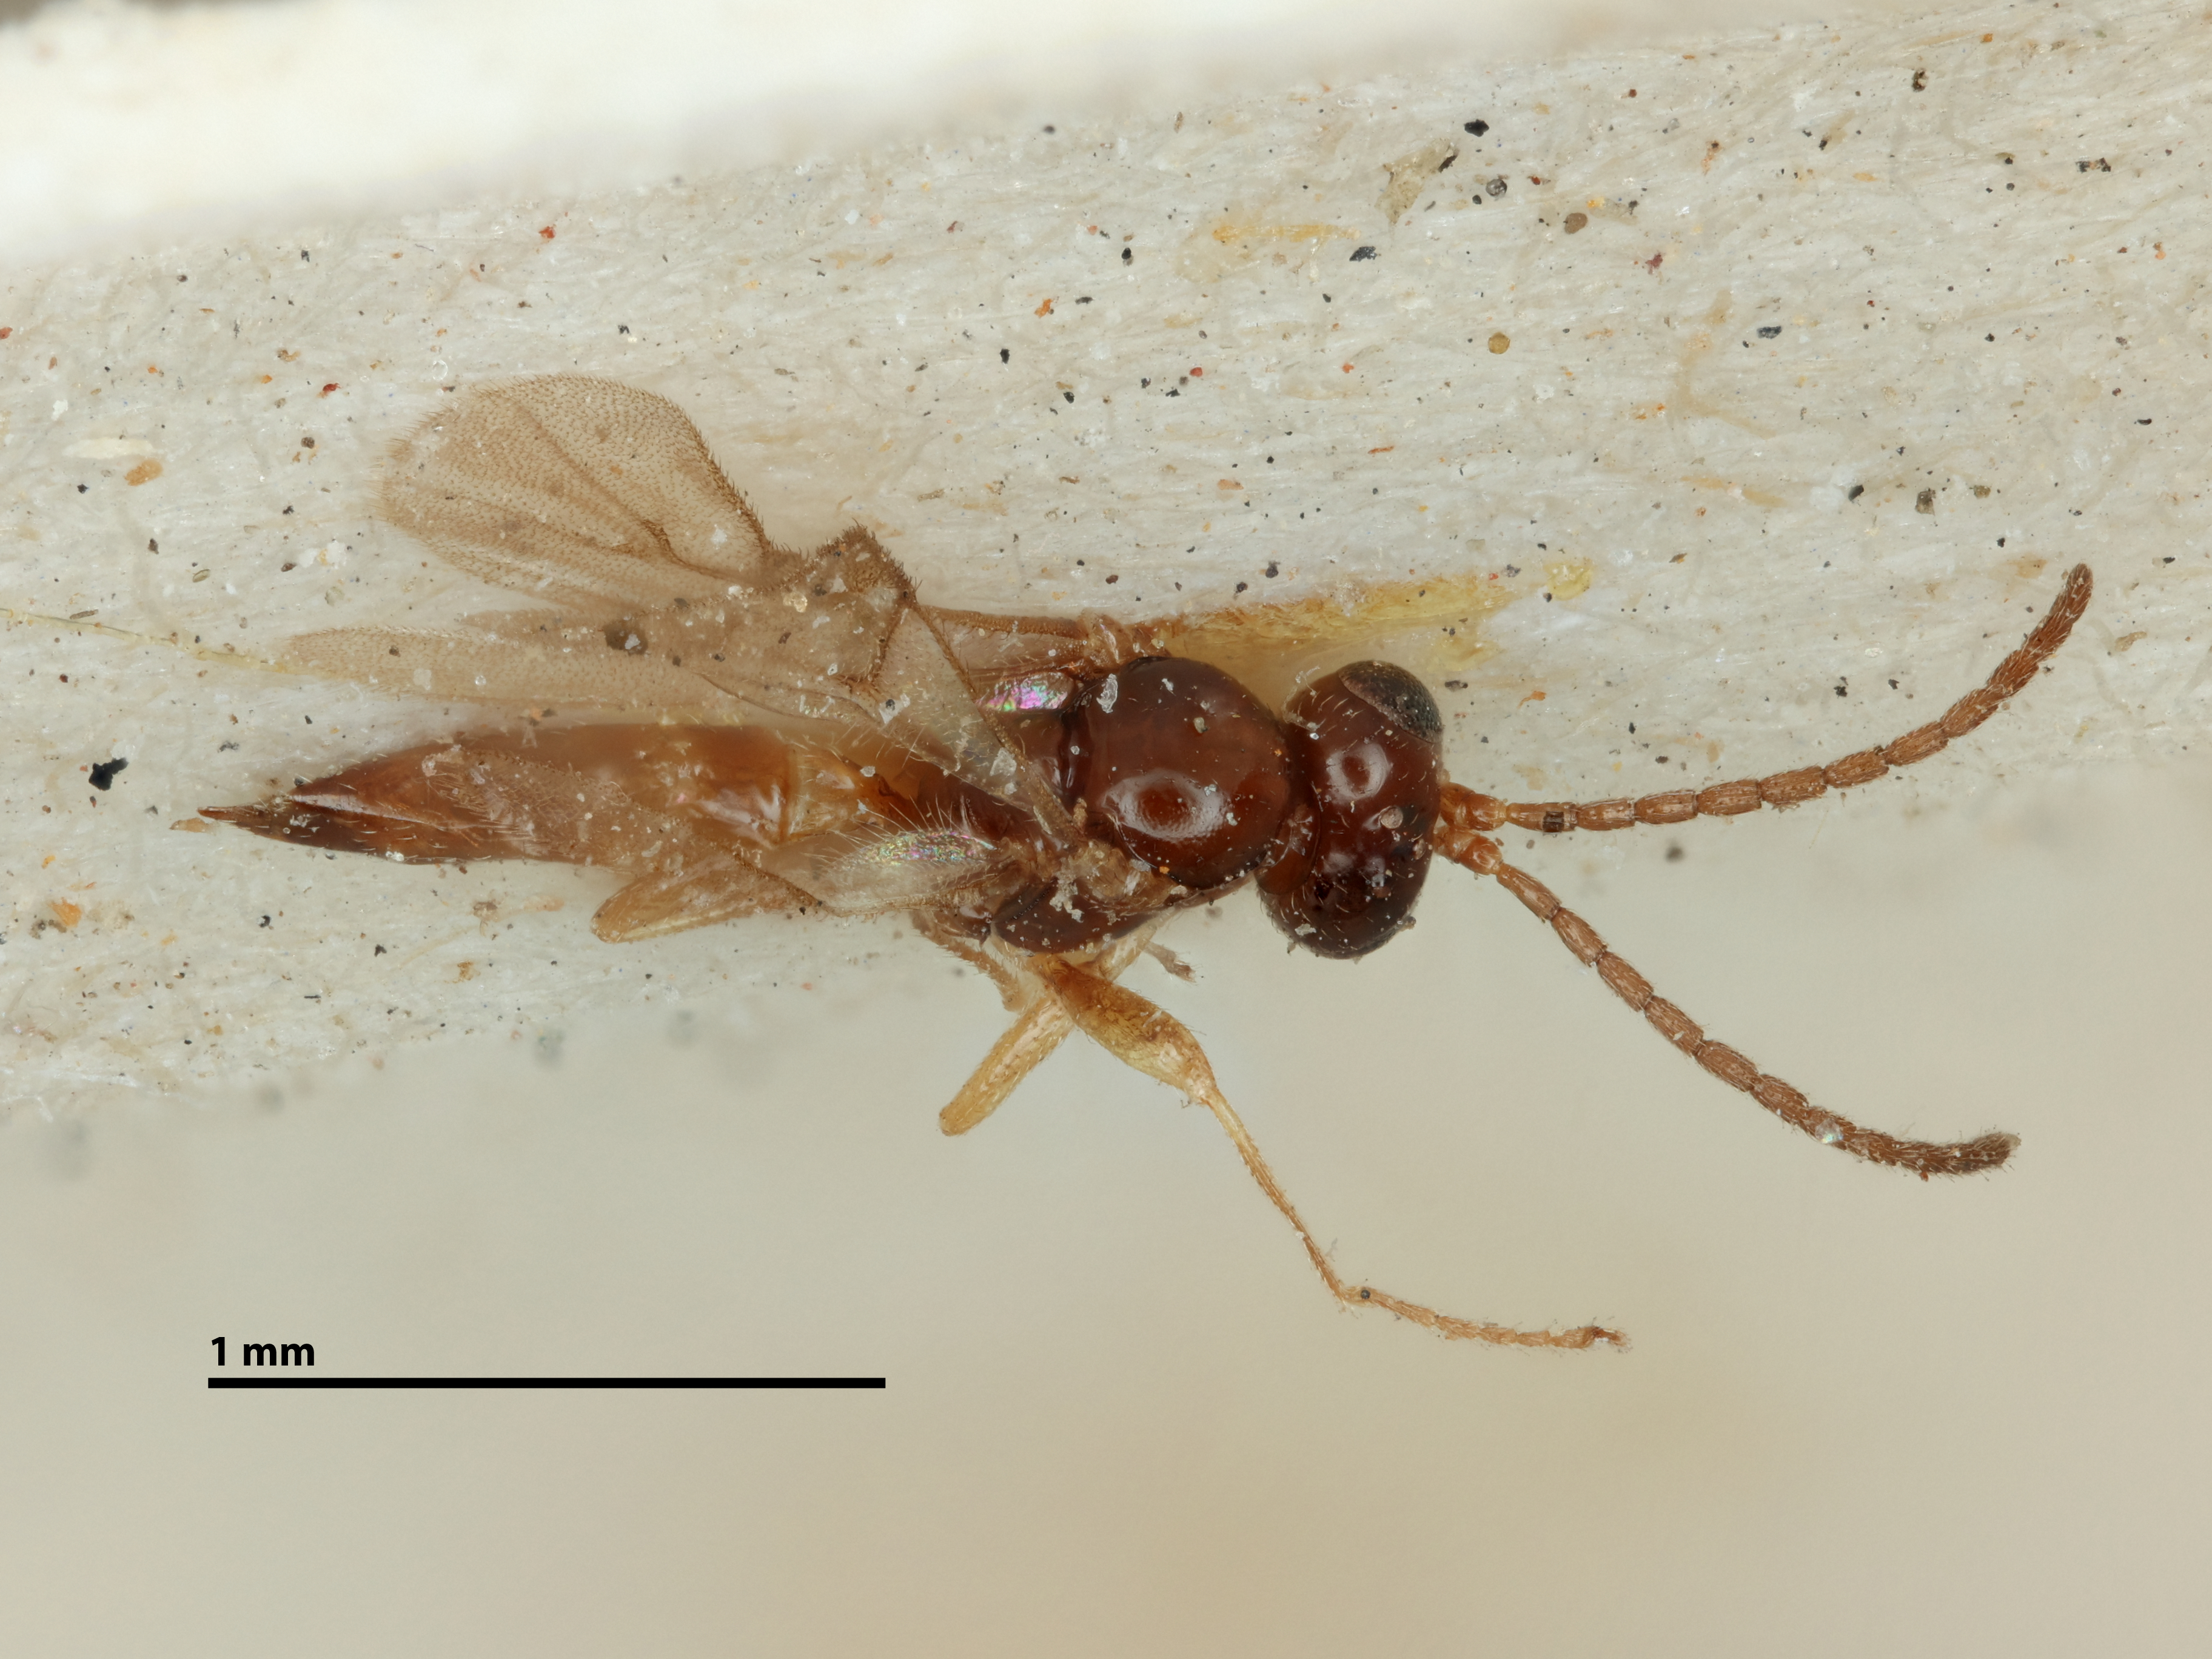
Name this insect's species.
Lysiphlebus testaceipes
